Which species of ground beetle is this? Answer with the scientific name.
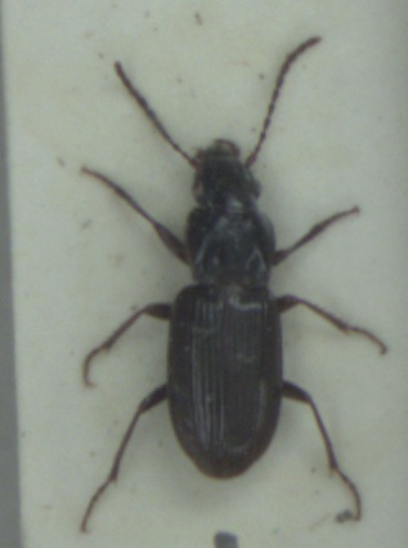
Pterostichus minor
